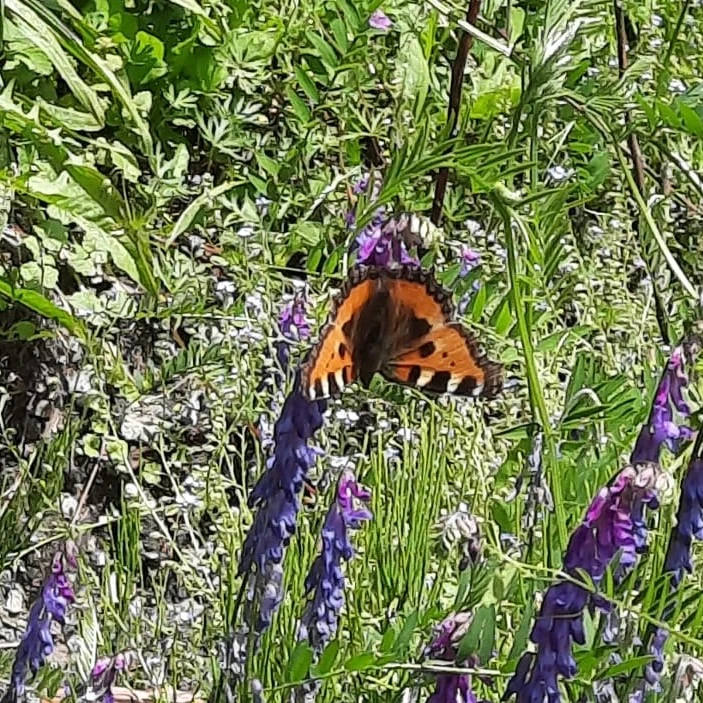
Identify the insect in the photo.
Aglais urticae
